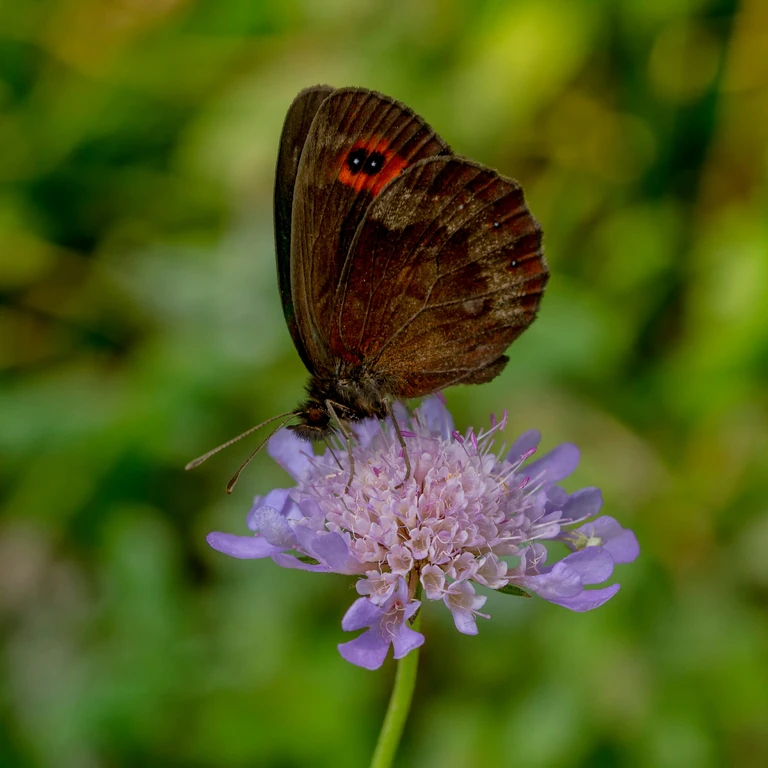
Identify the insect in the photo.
Erebia aethiops
